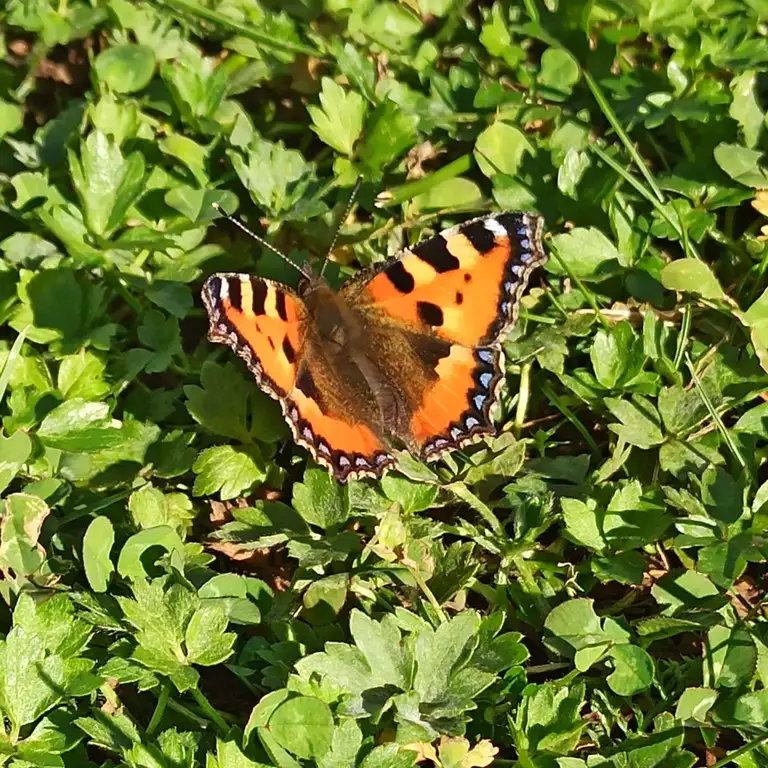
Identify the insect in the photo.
Aglais urticae
